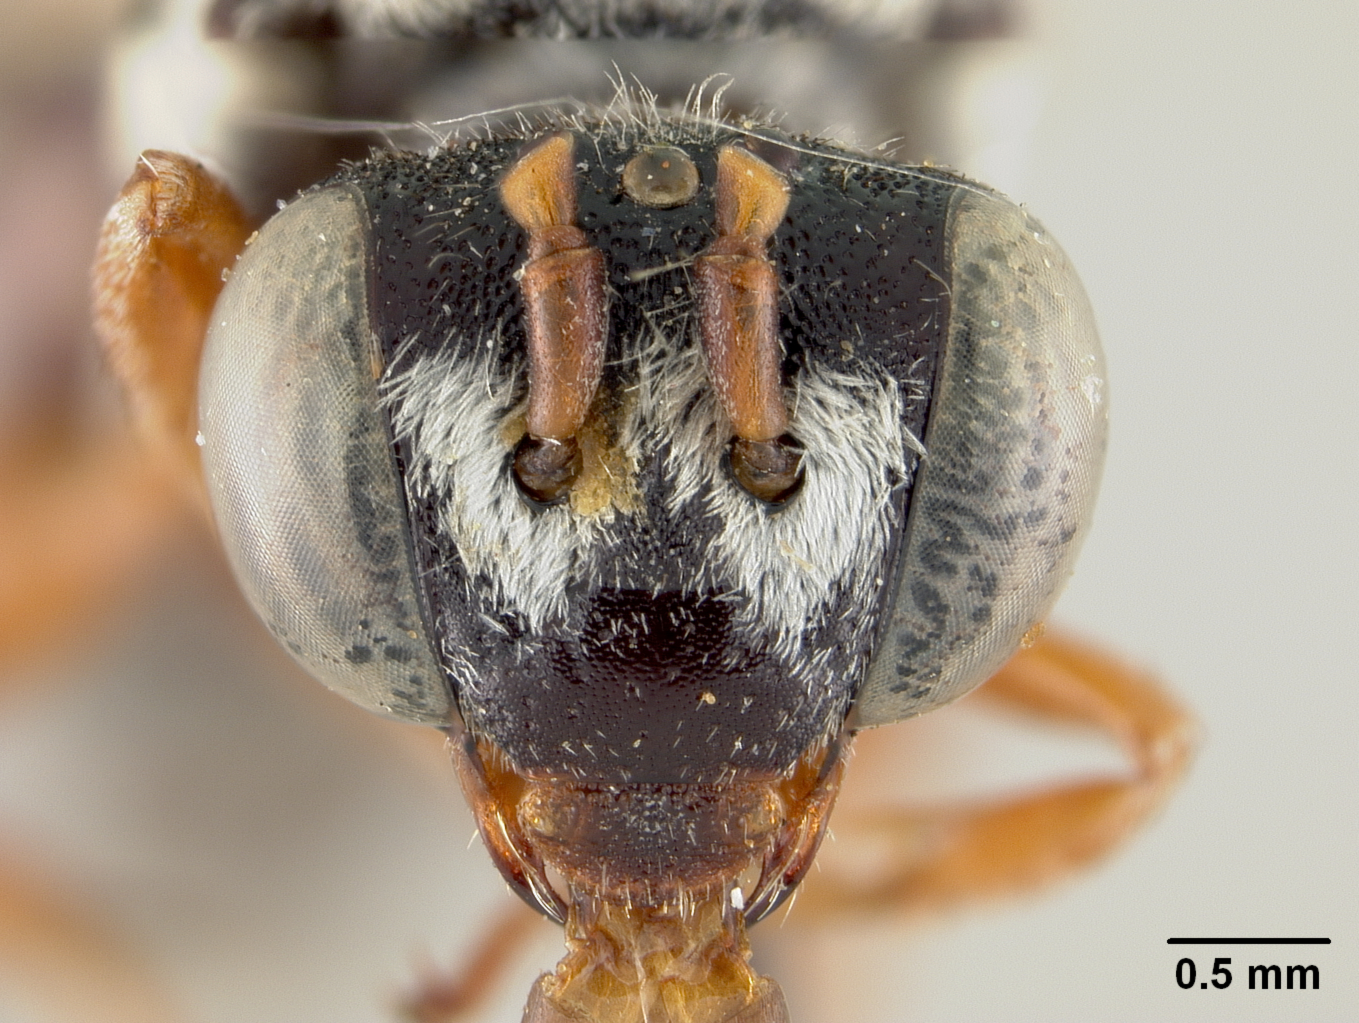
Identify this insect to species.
Triepeolus norae
